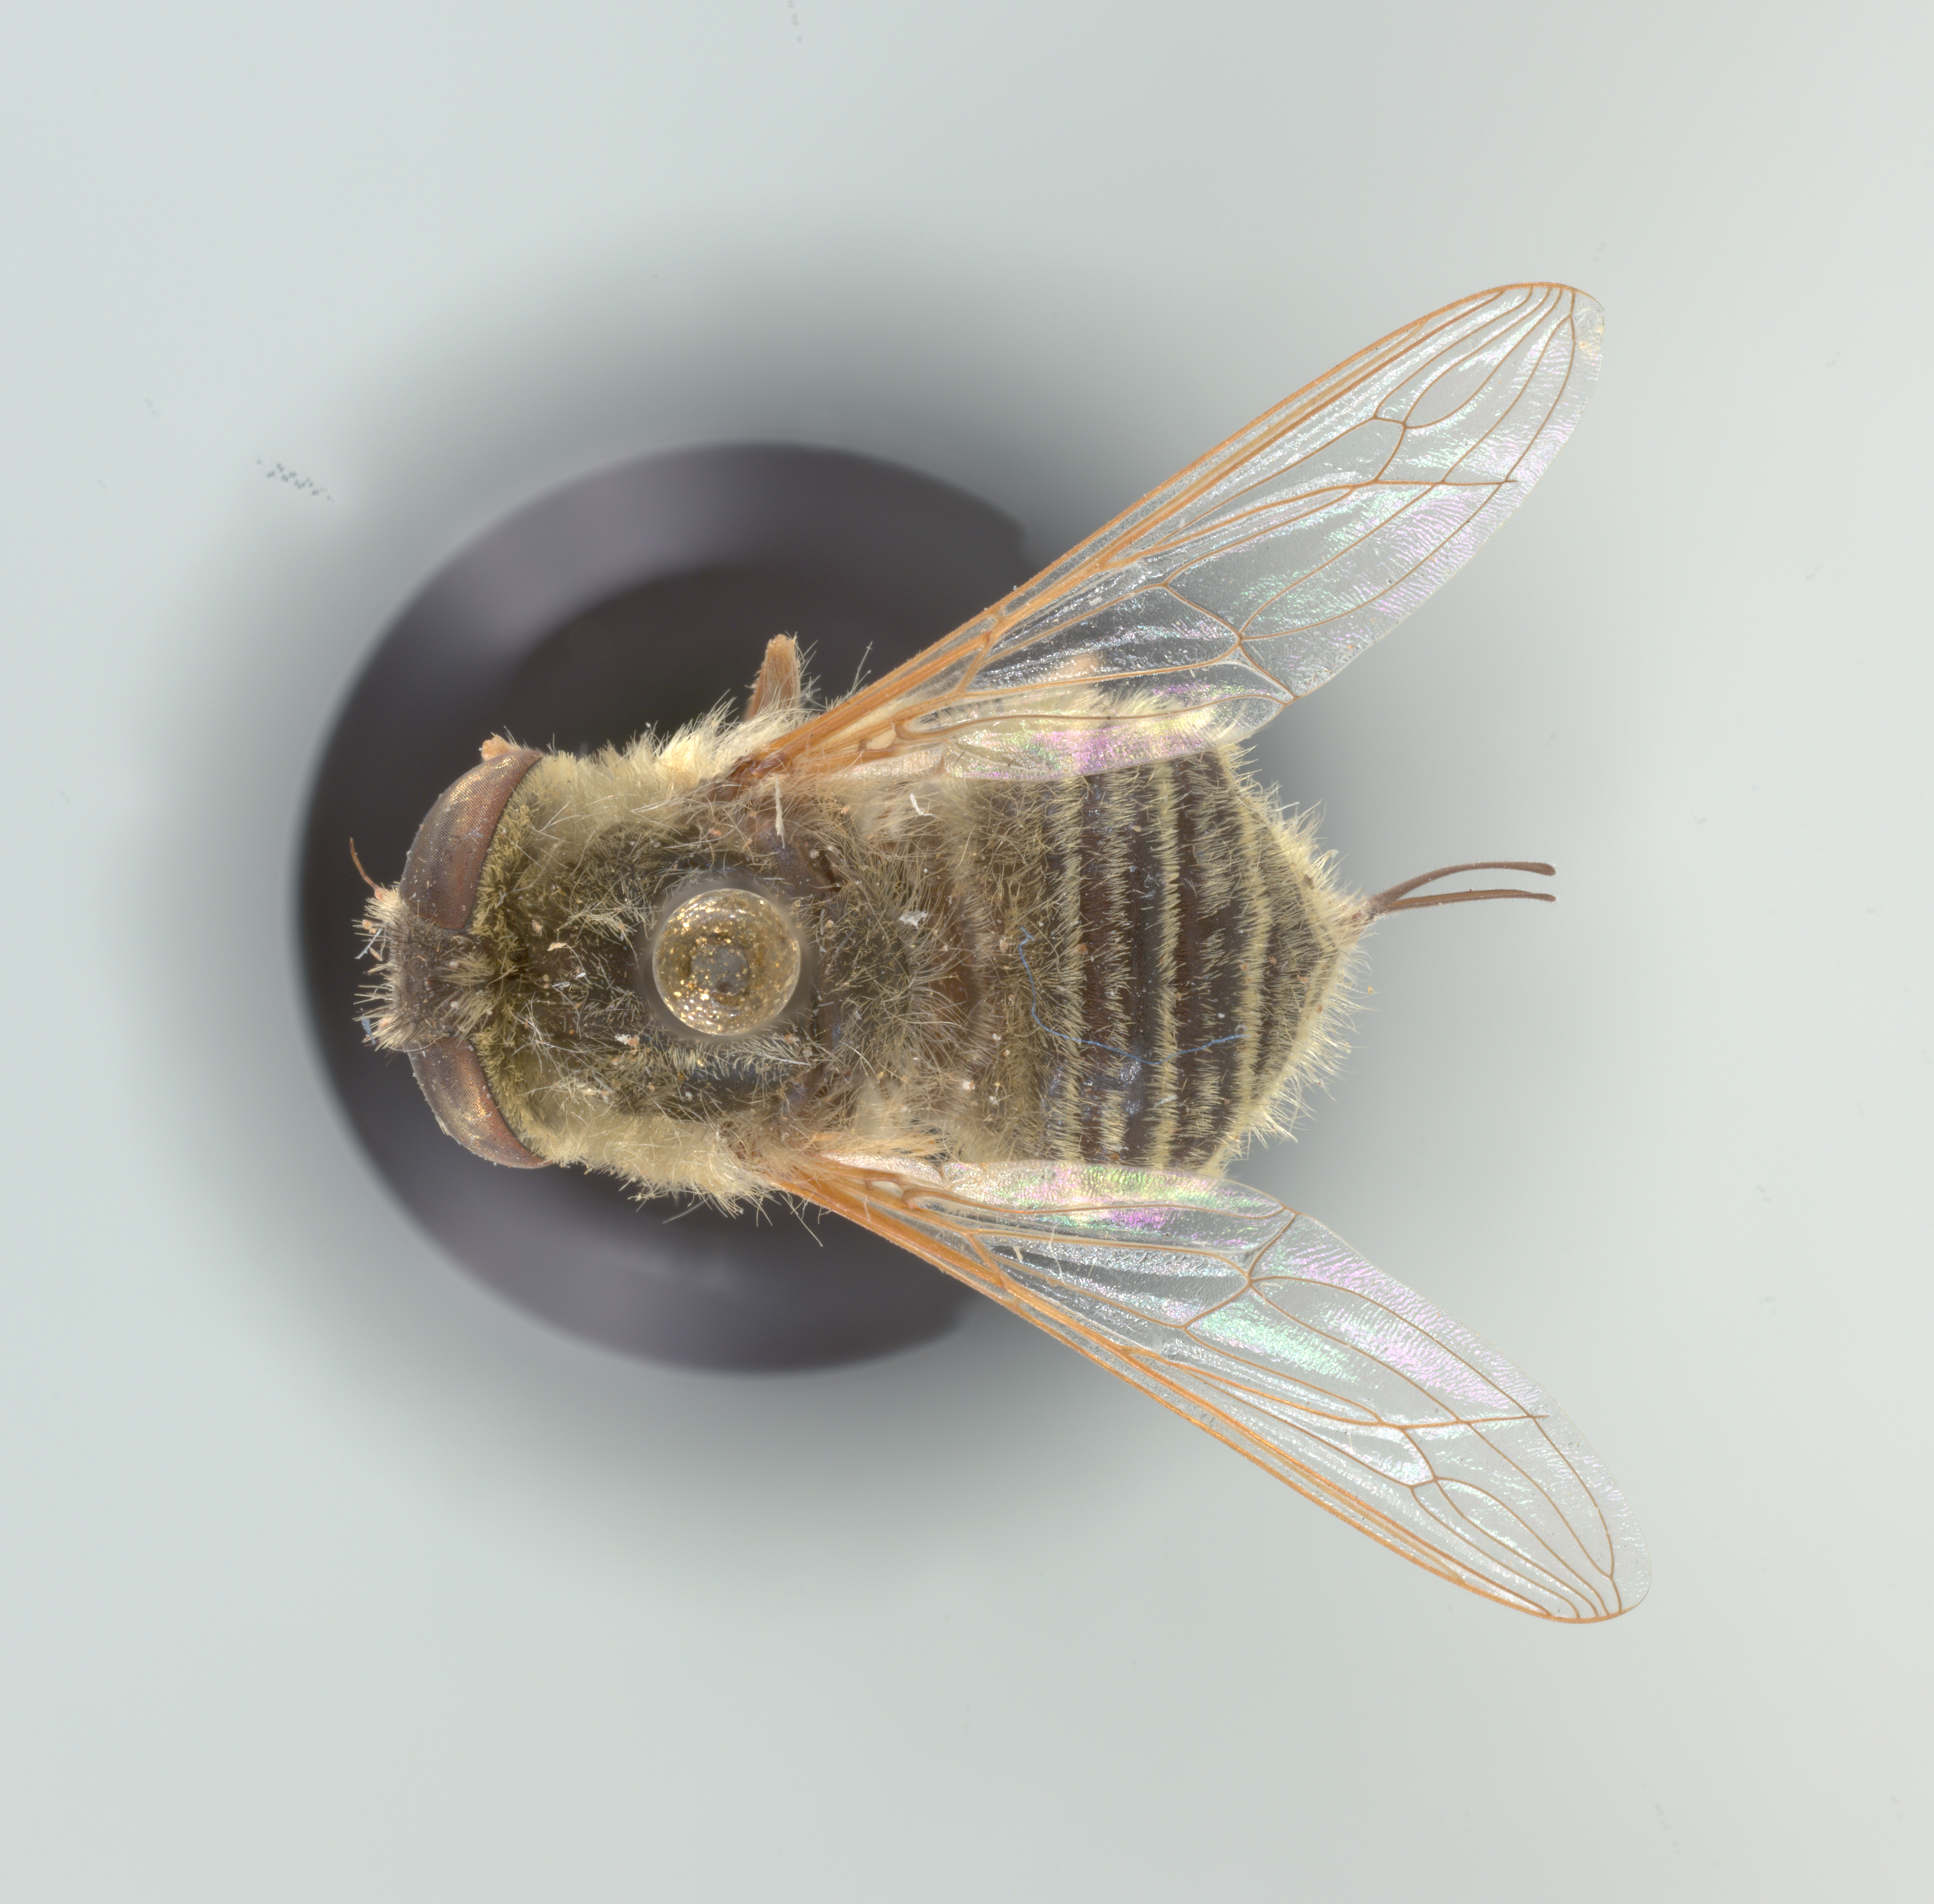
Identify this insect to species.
Neorhynchocephalus sackenii
